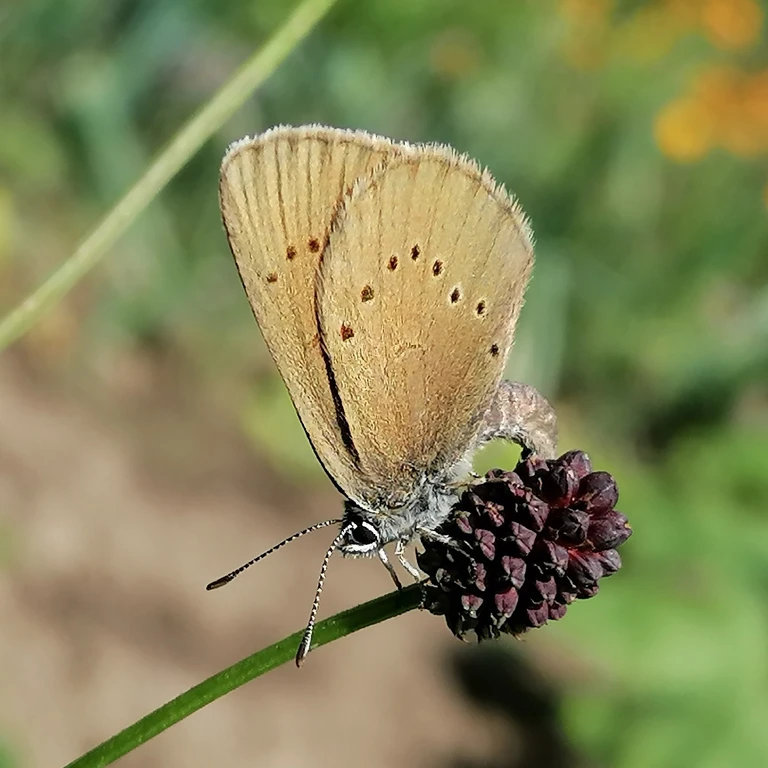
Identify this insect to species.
Phengaris nausithous (also Maculinea nausithous)
